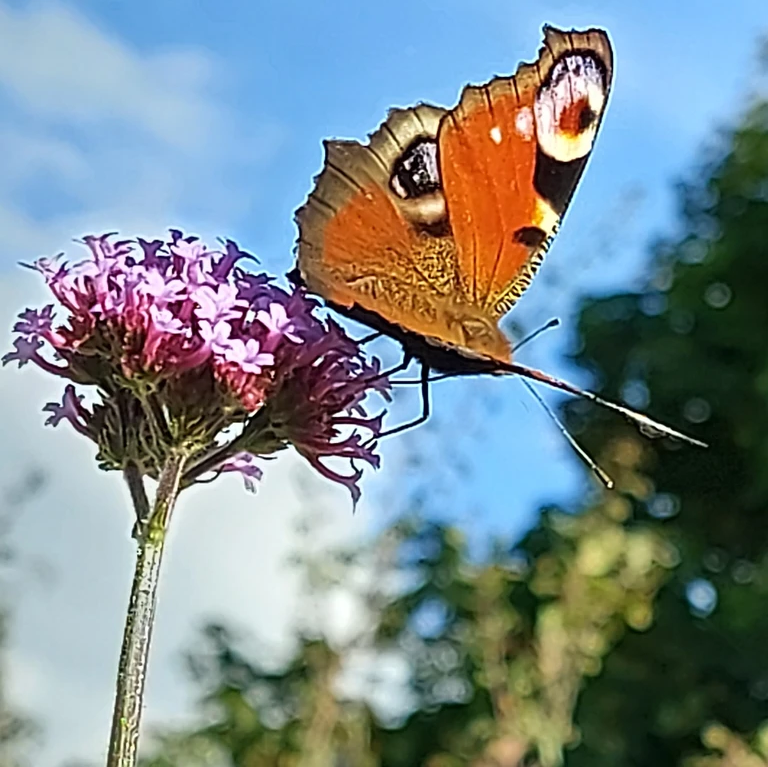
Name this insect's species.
Aglais io
